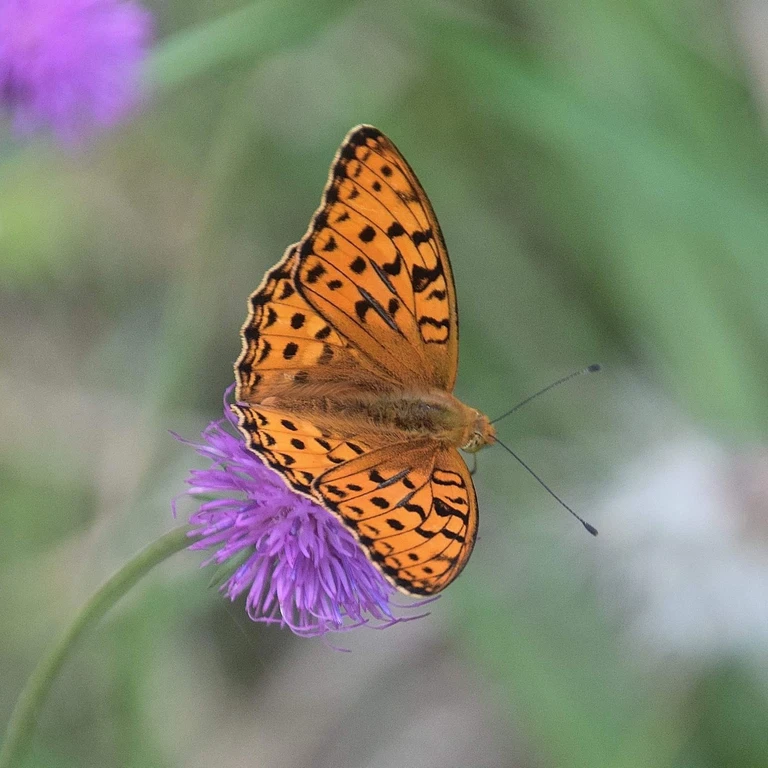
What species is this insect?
Fabriciana adippe
